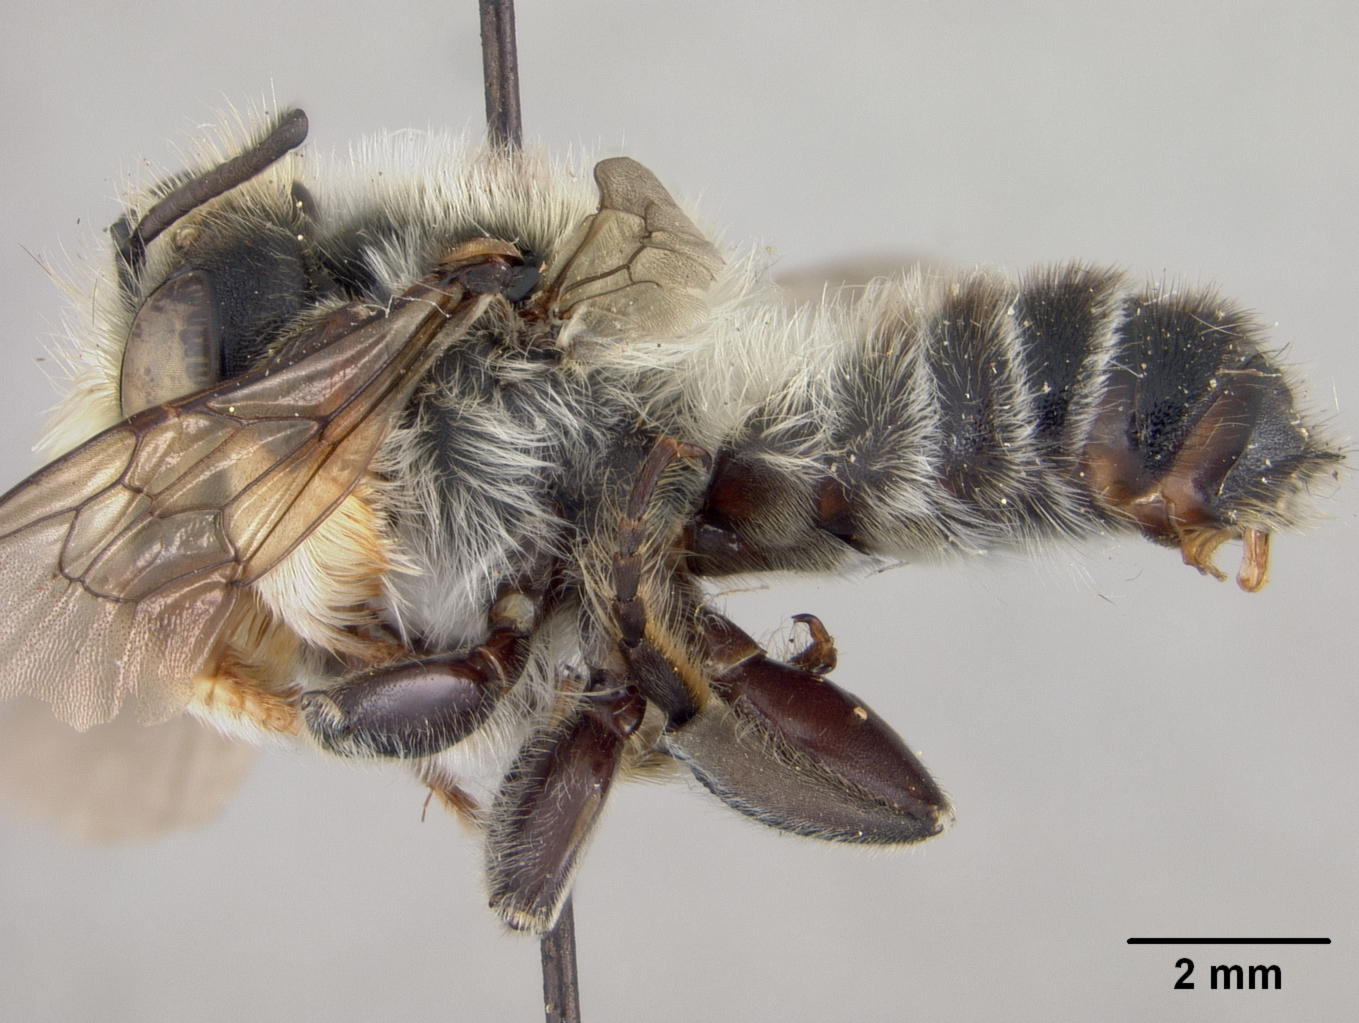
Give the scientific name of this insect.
Megachile willughbiella
